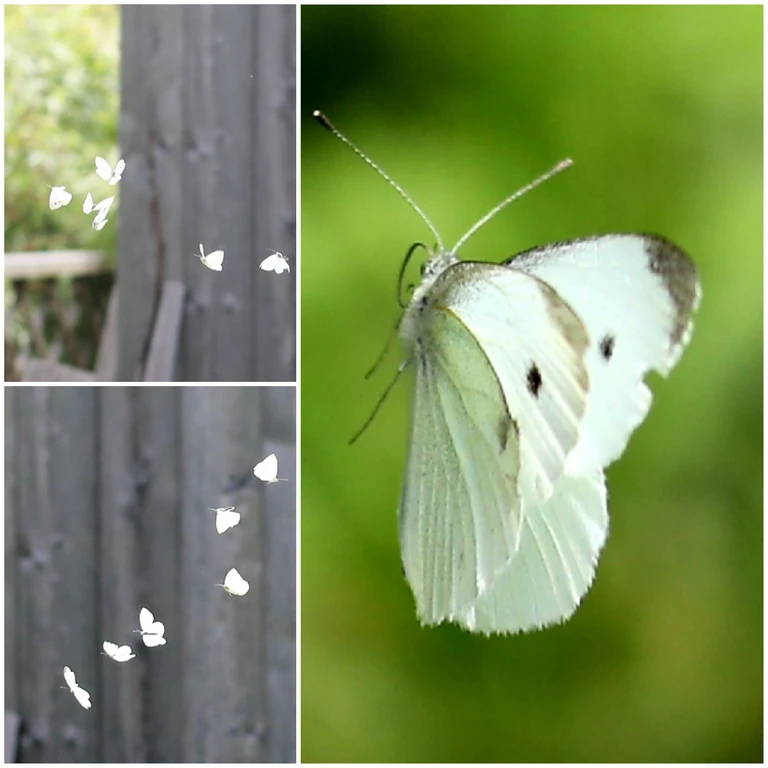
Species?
Pieris rapae
